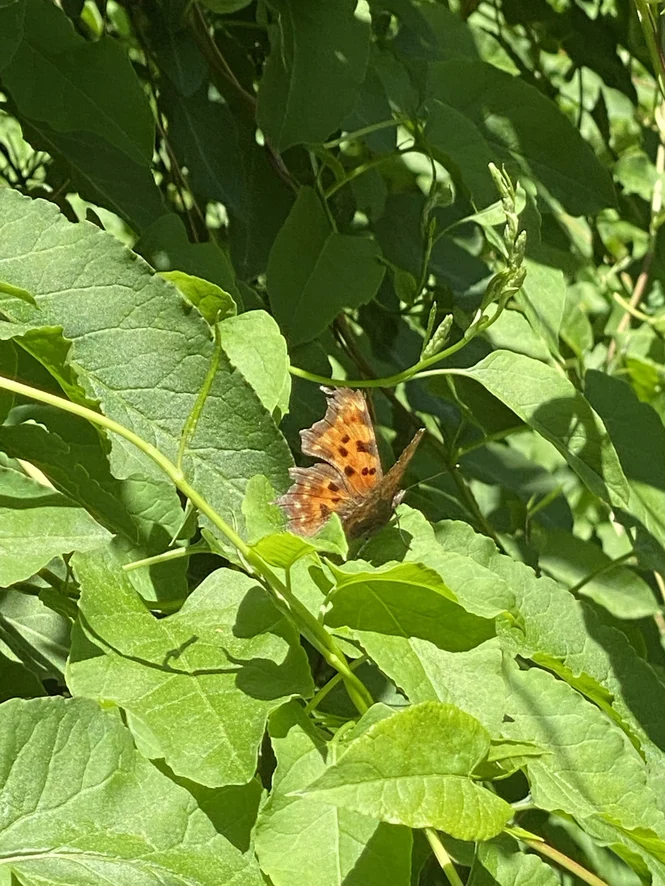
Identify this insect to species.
Polygonia c-album
